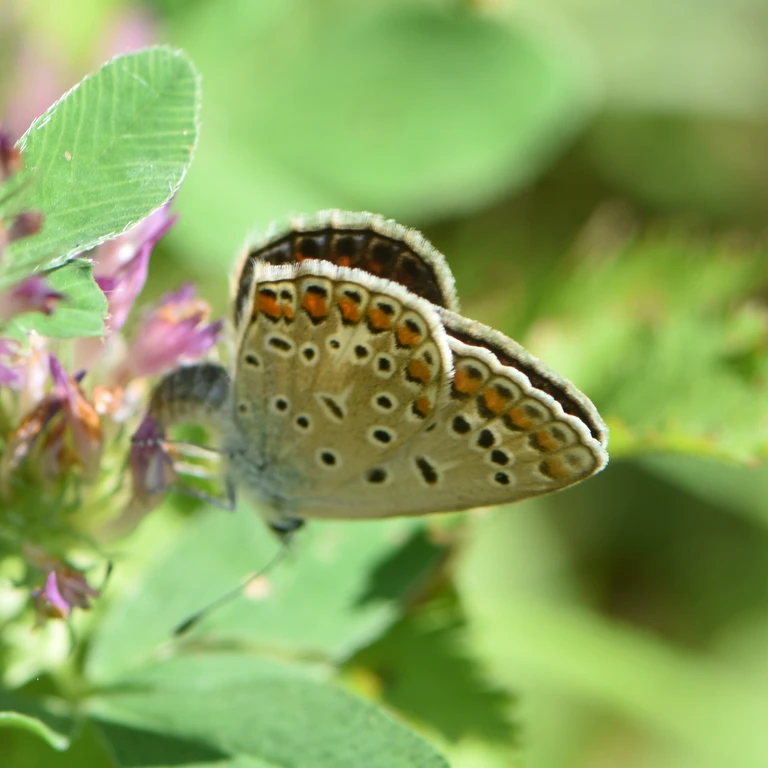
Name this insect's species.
Polyommatus icarus
